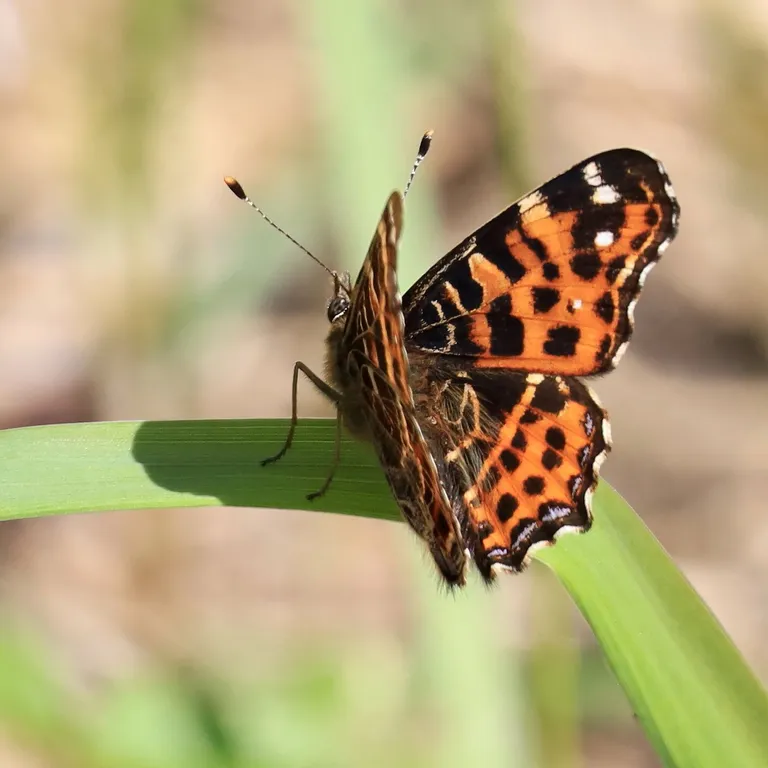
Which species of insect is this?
Araschnia levana
